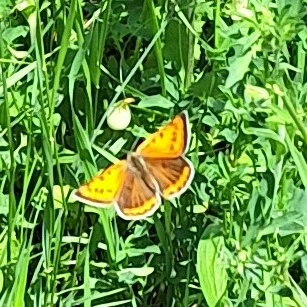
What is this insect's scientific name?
Lycaena dispar
